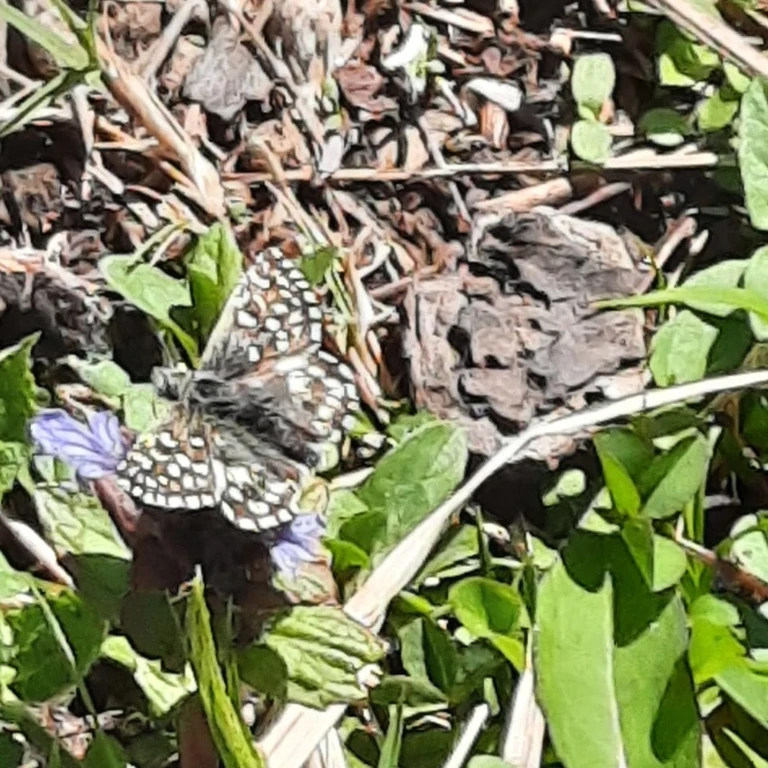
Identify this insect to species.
Pyrgus malvae
